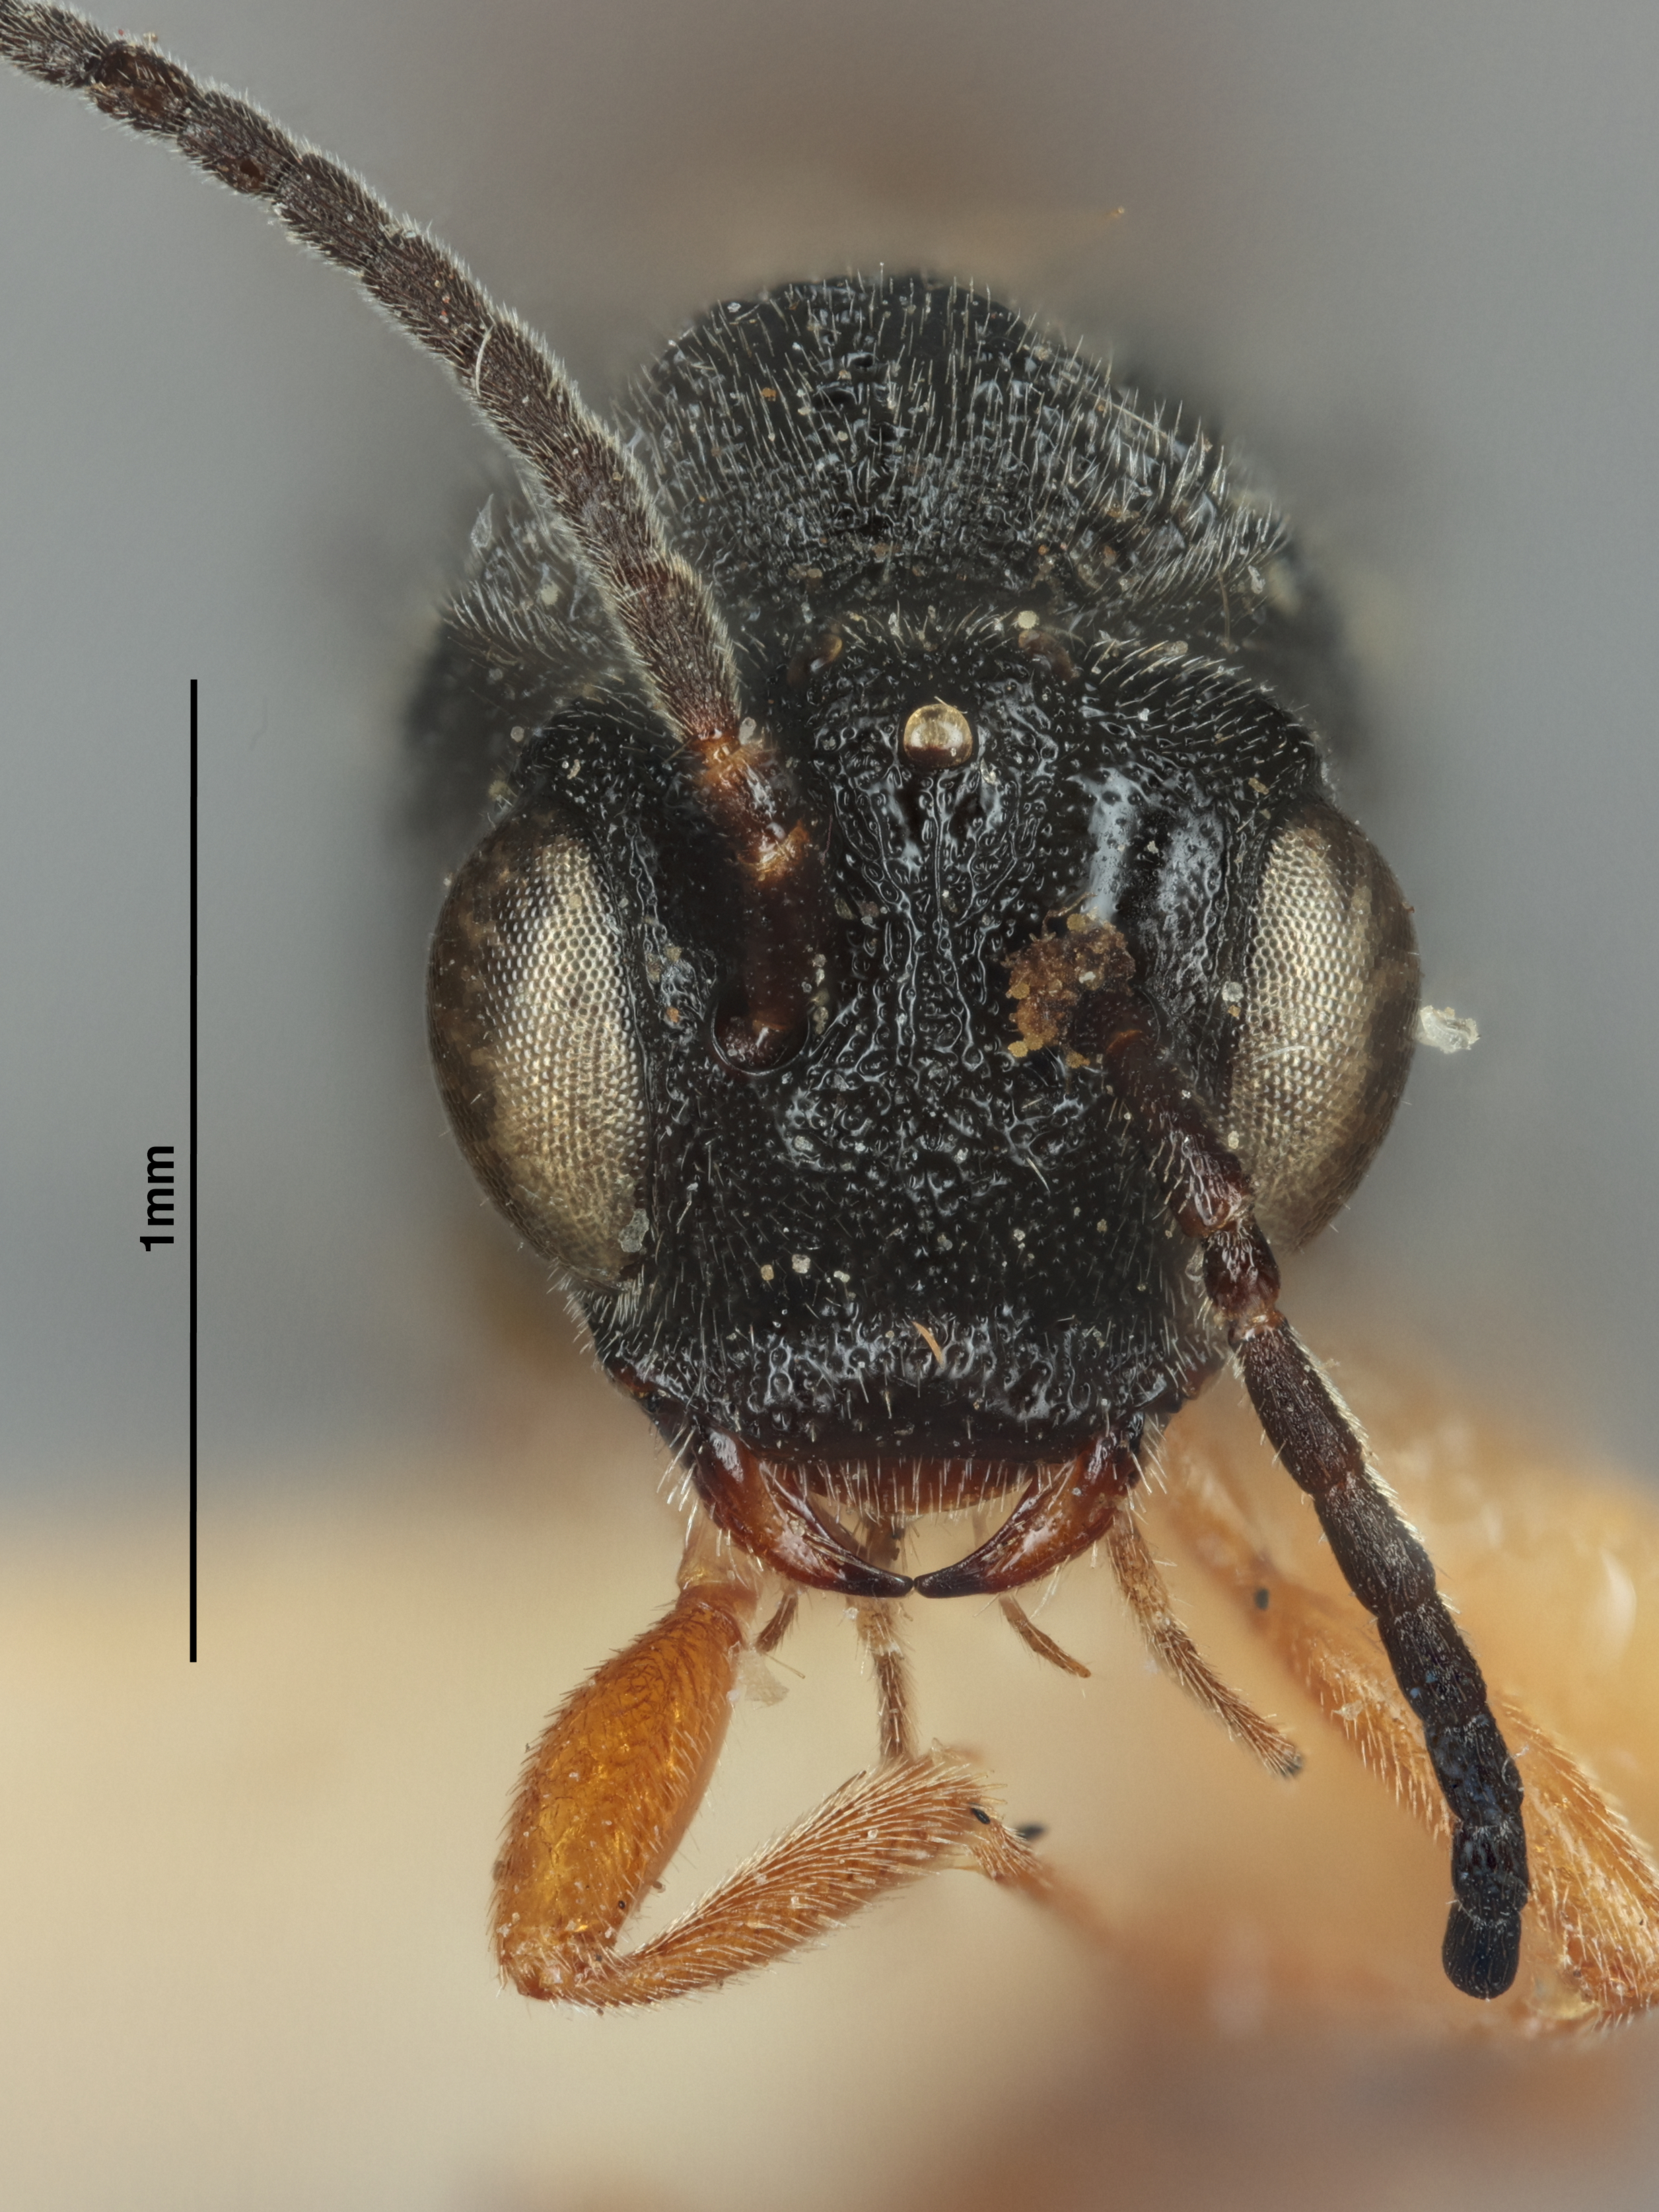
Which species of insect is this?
Urosigalphus dakotaensis
